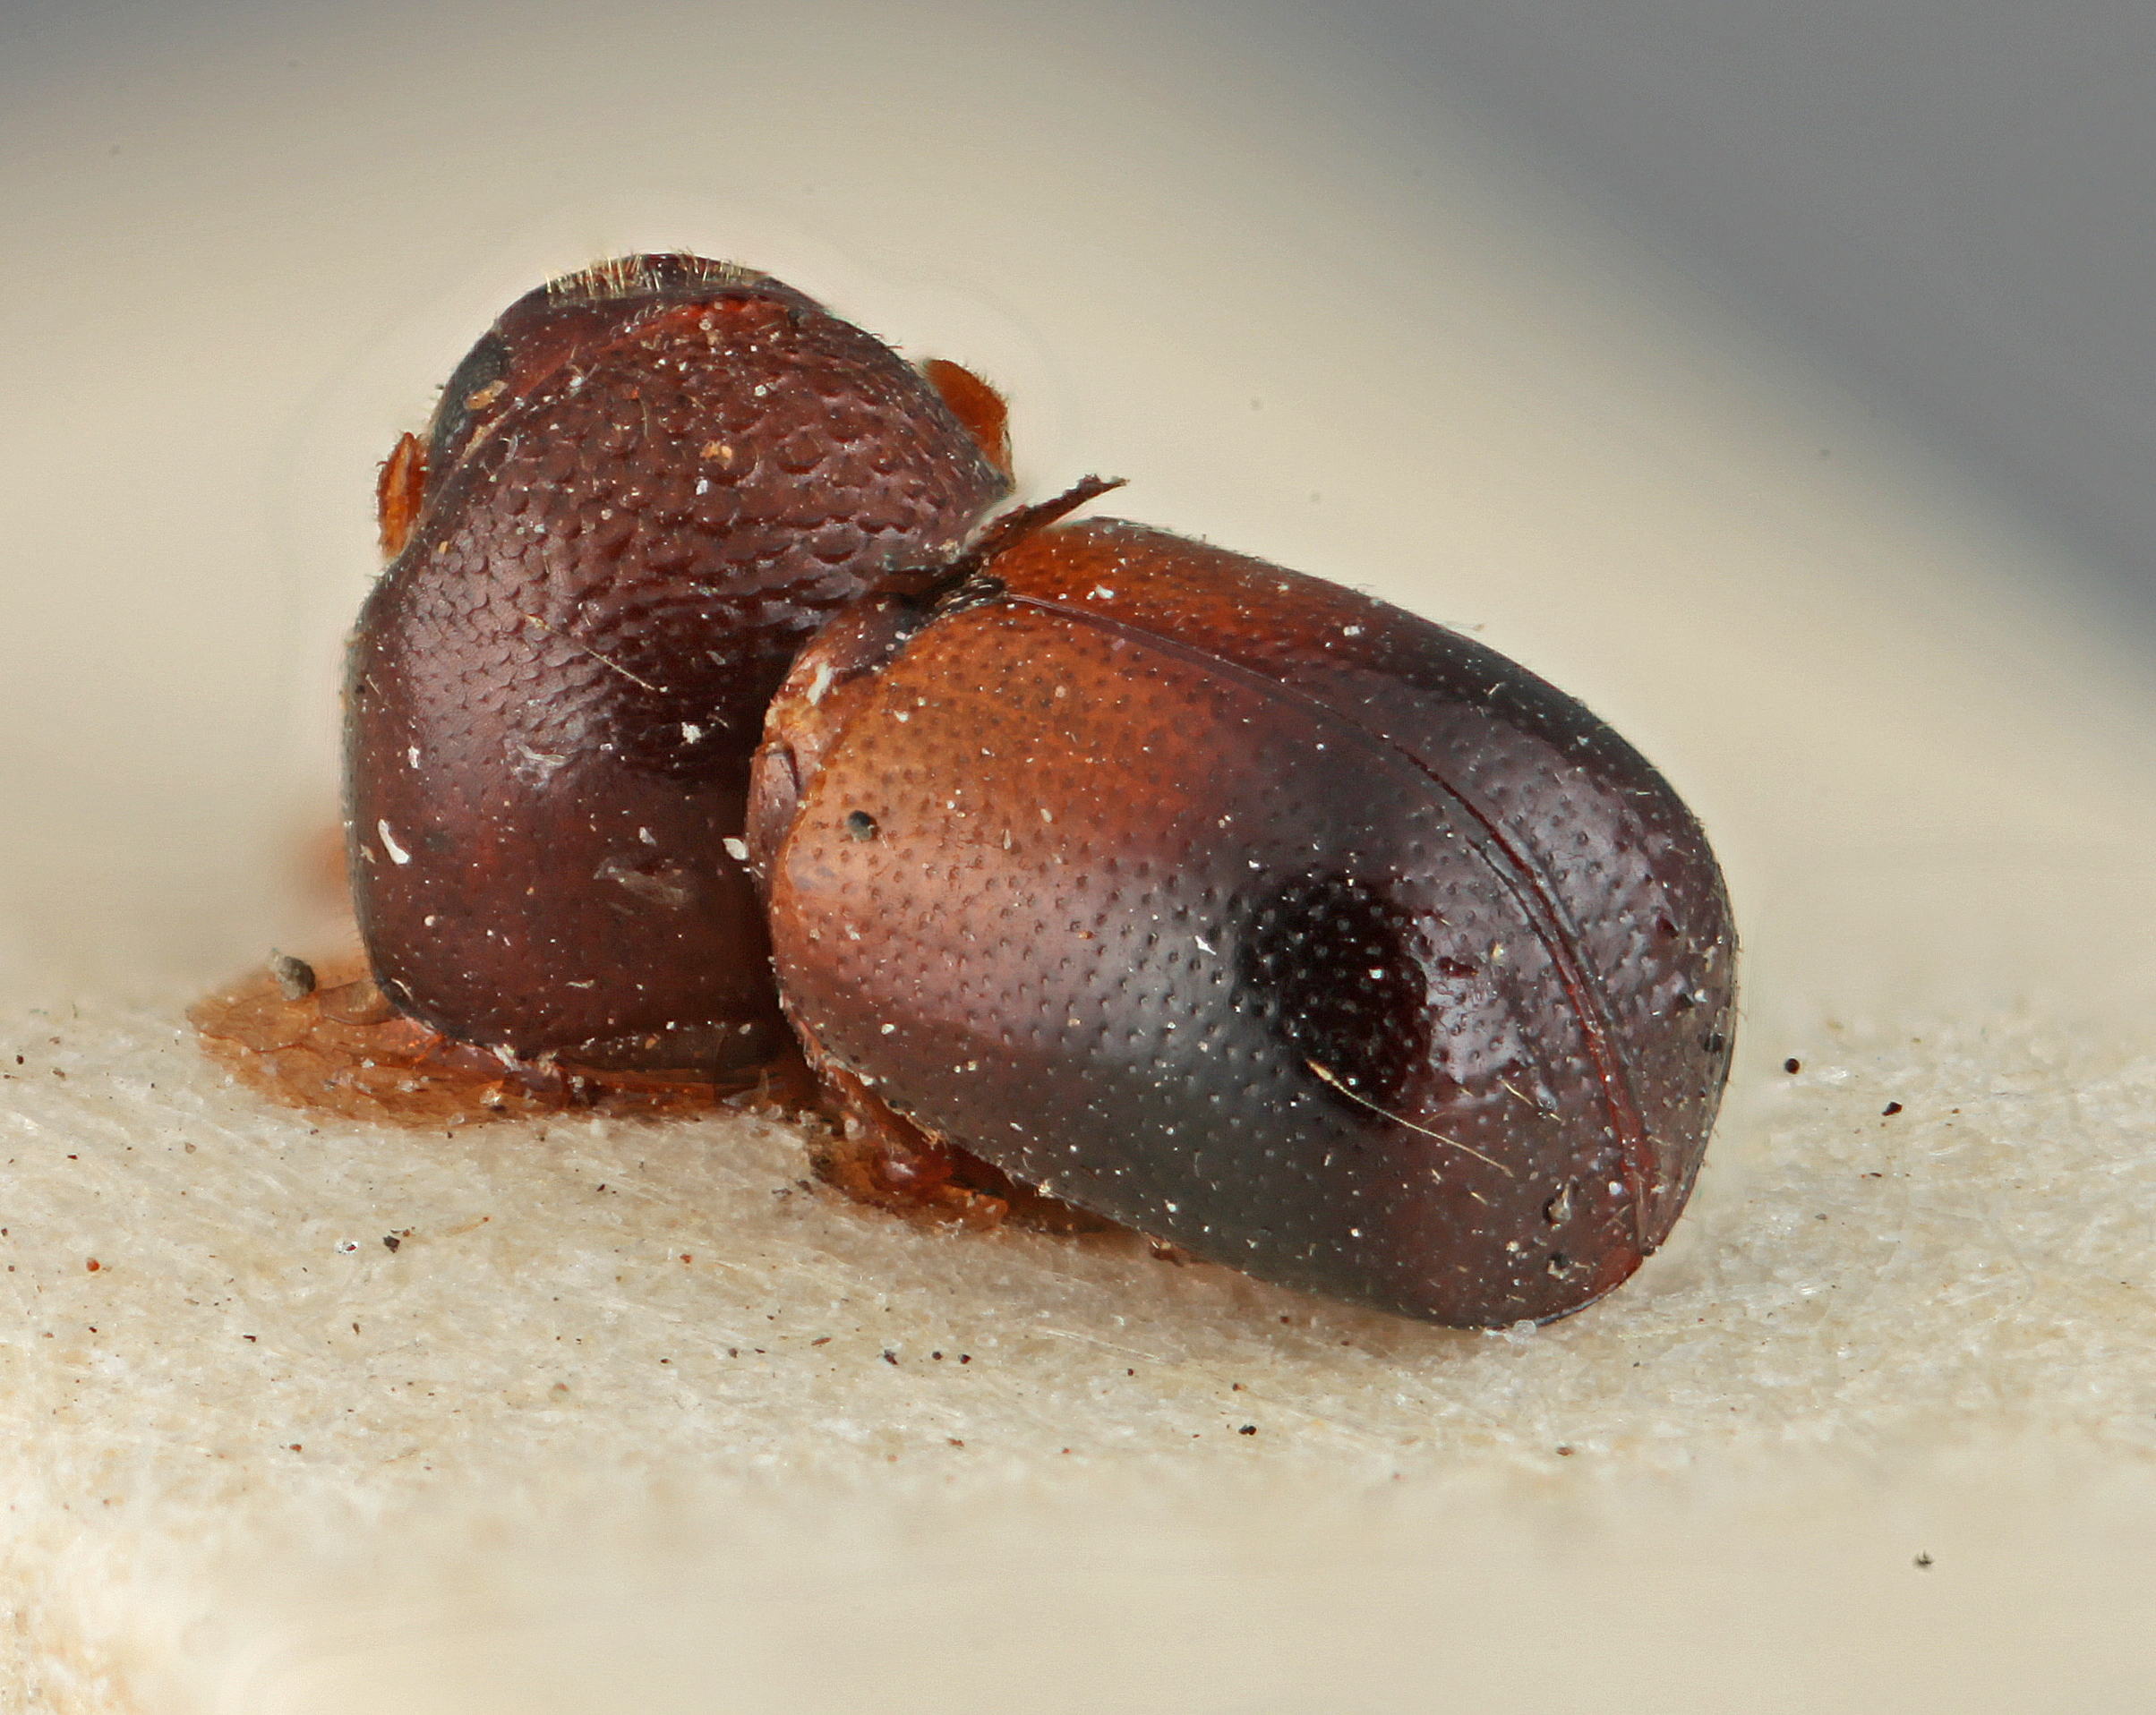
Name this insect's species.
Corthylus tuberculatus
